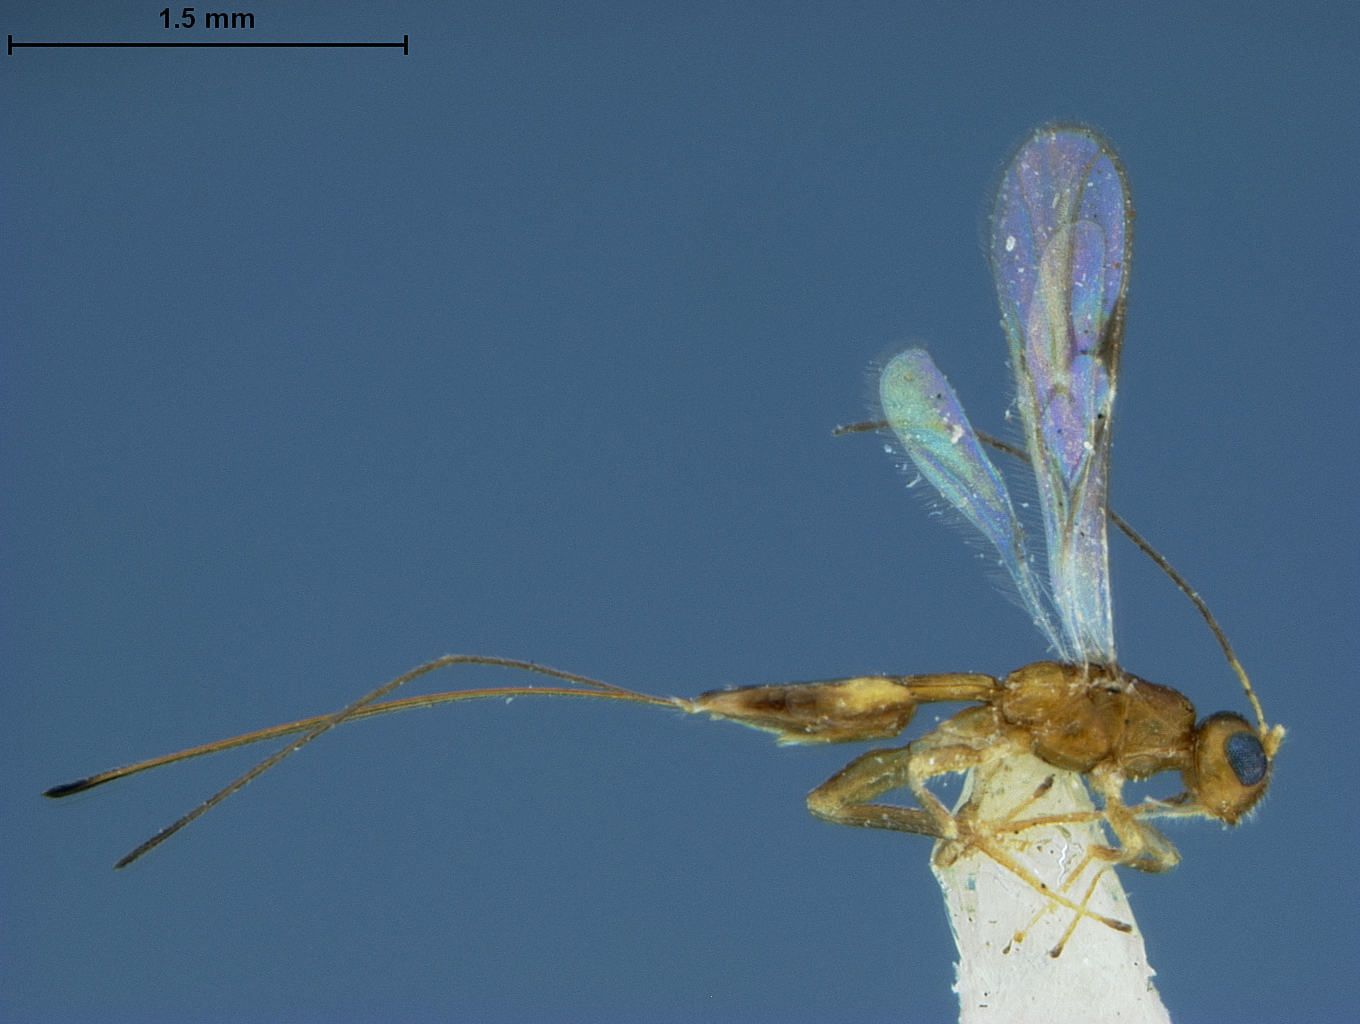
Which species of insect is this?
Ecphylus pallidus
